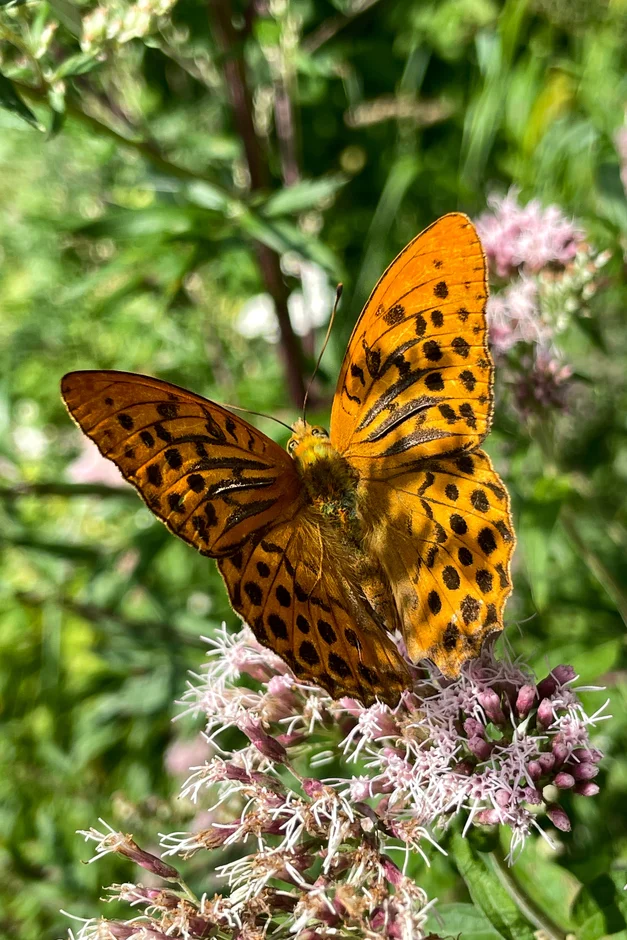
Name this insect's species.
Argynnis paphia
